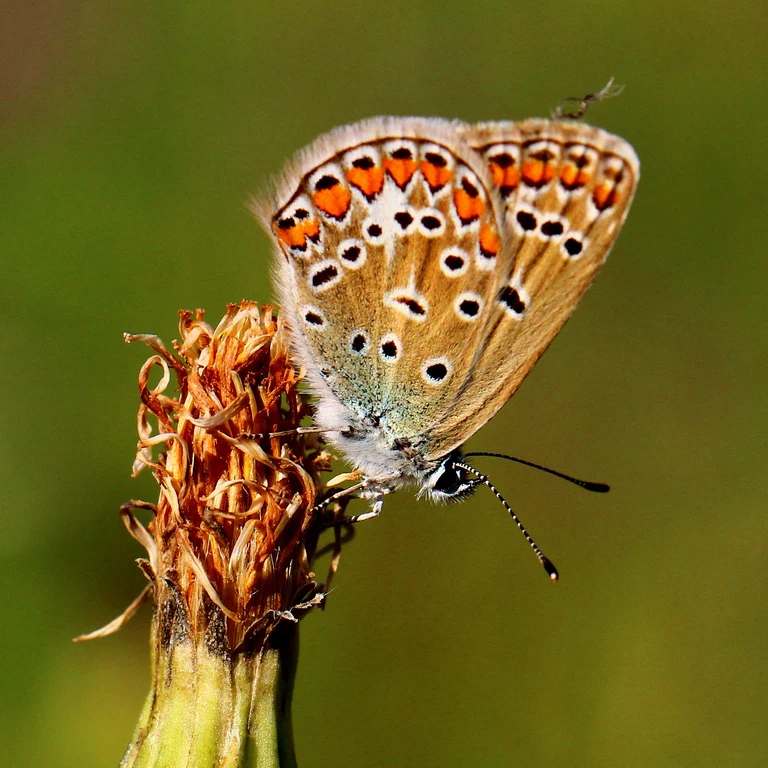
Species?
Polyommatus icarus
